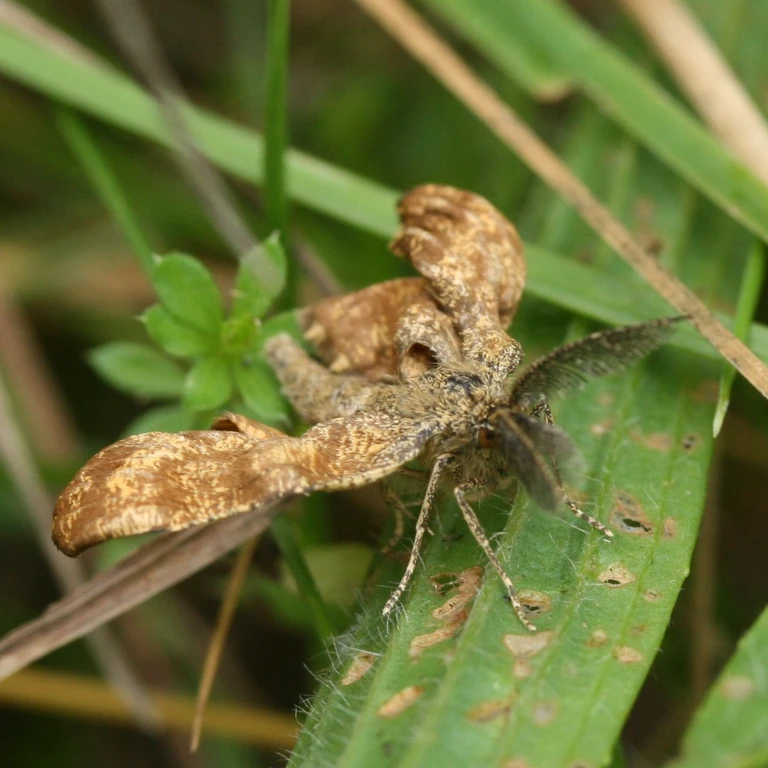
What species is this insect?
Ematurga atomaria
